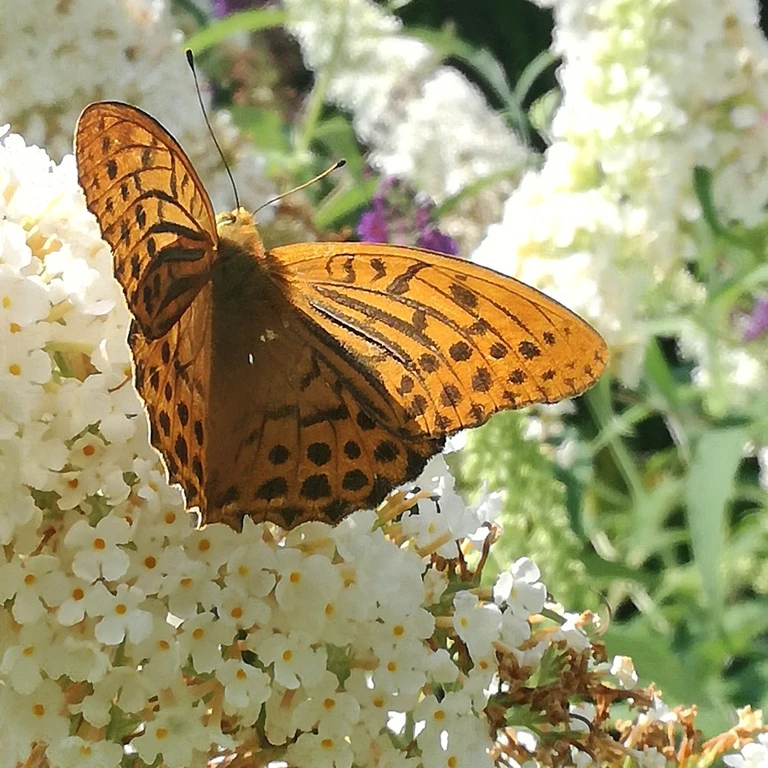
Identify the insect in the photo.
Argynnis paphia
